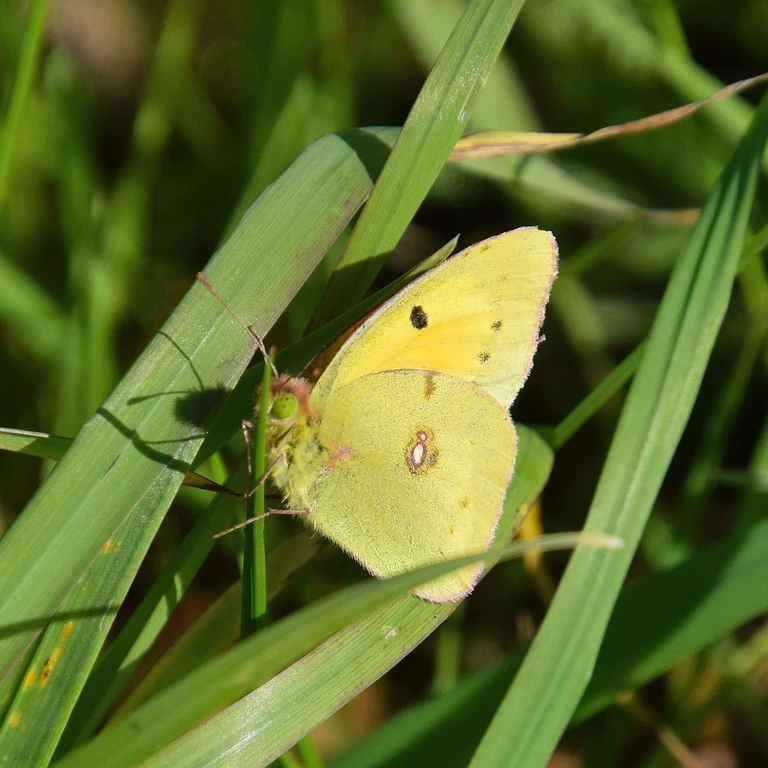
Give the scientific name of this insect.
Colias croceus
